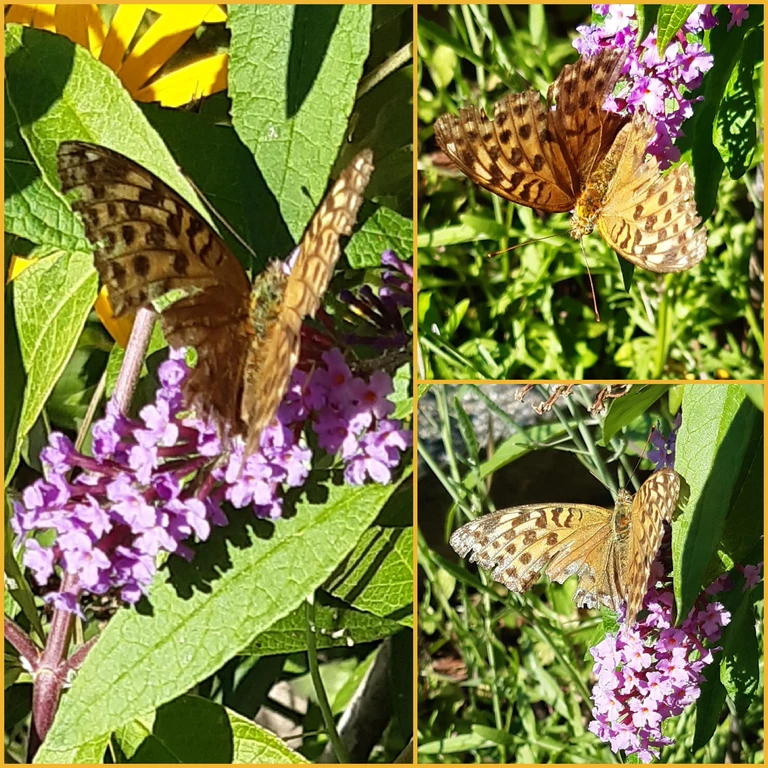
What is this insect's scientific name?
Argynnis paphia
